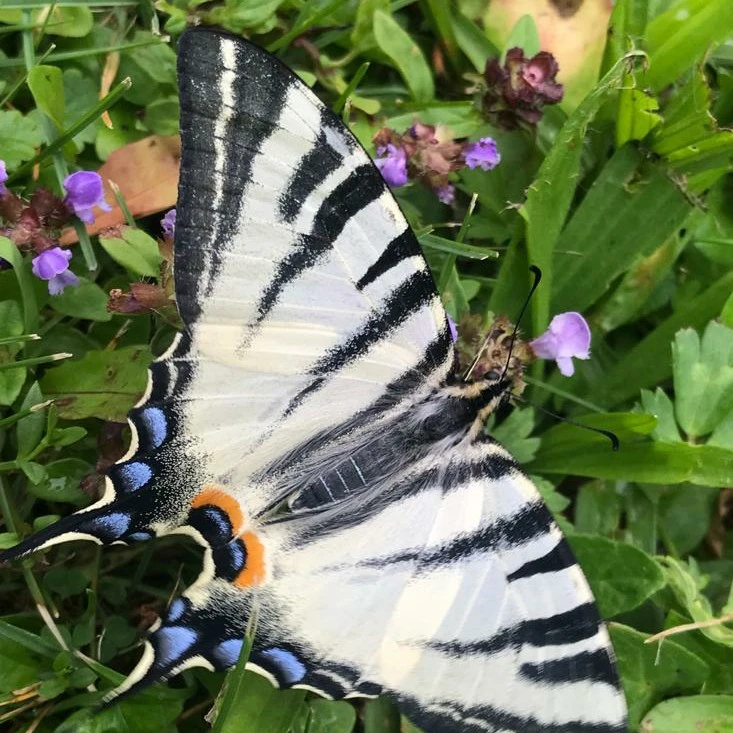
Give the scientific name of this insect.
Iphiclides podalirius
